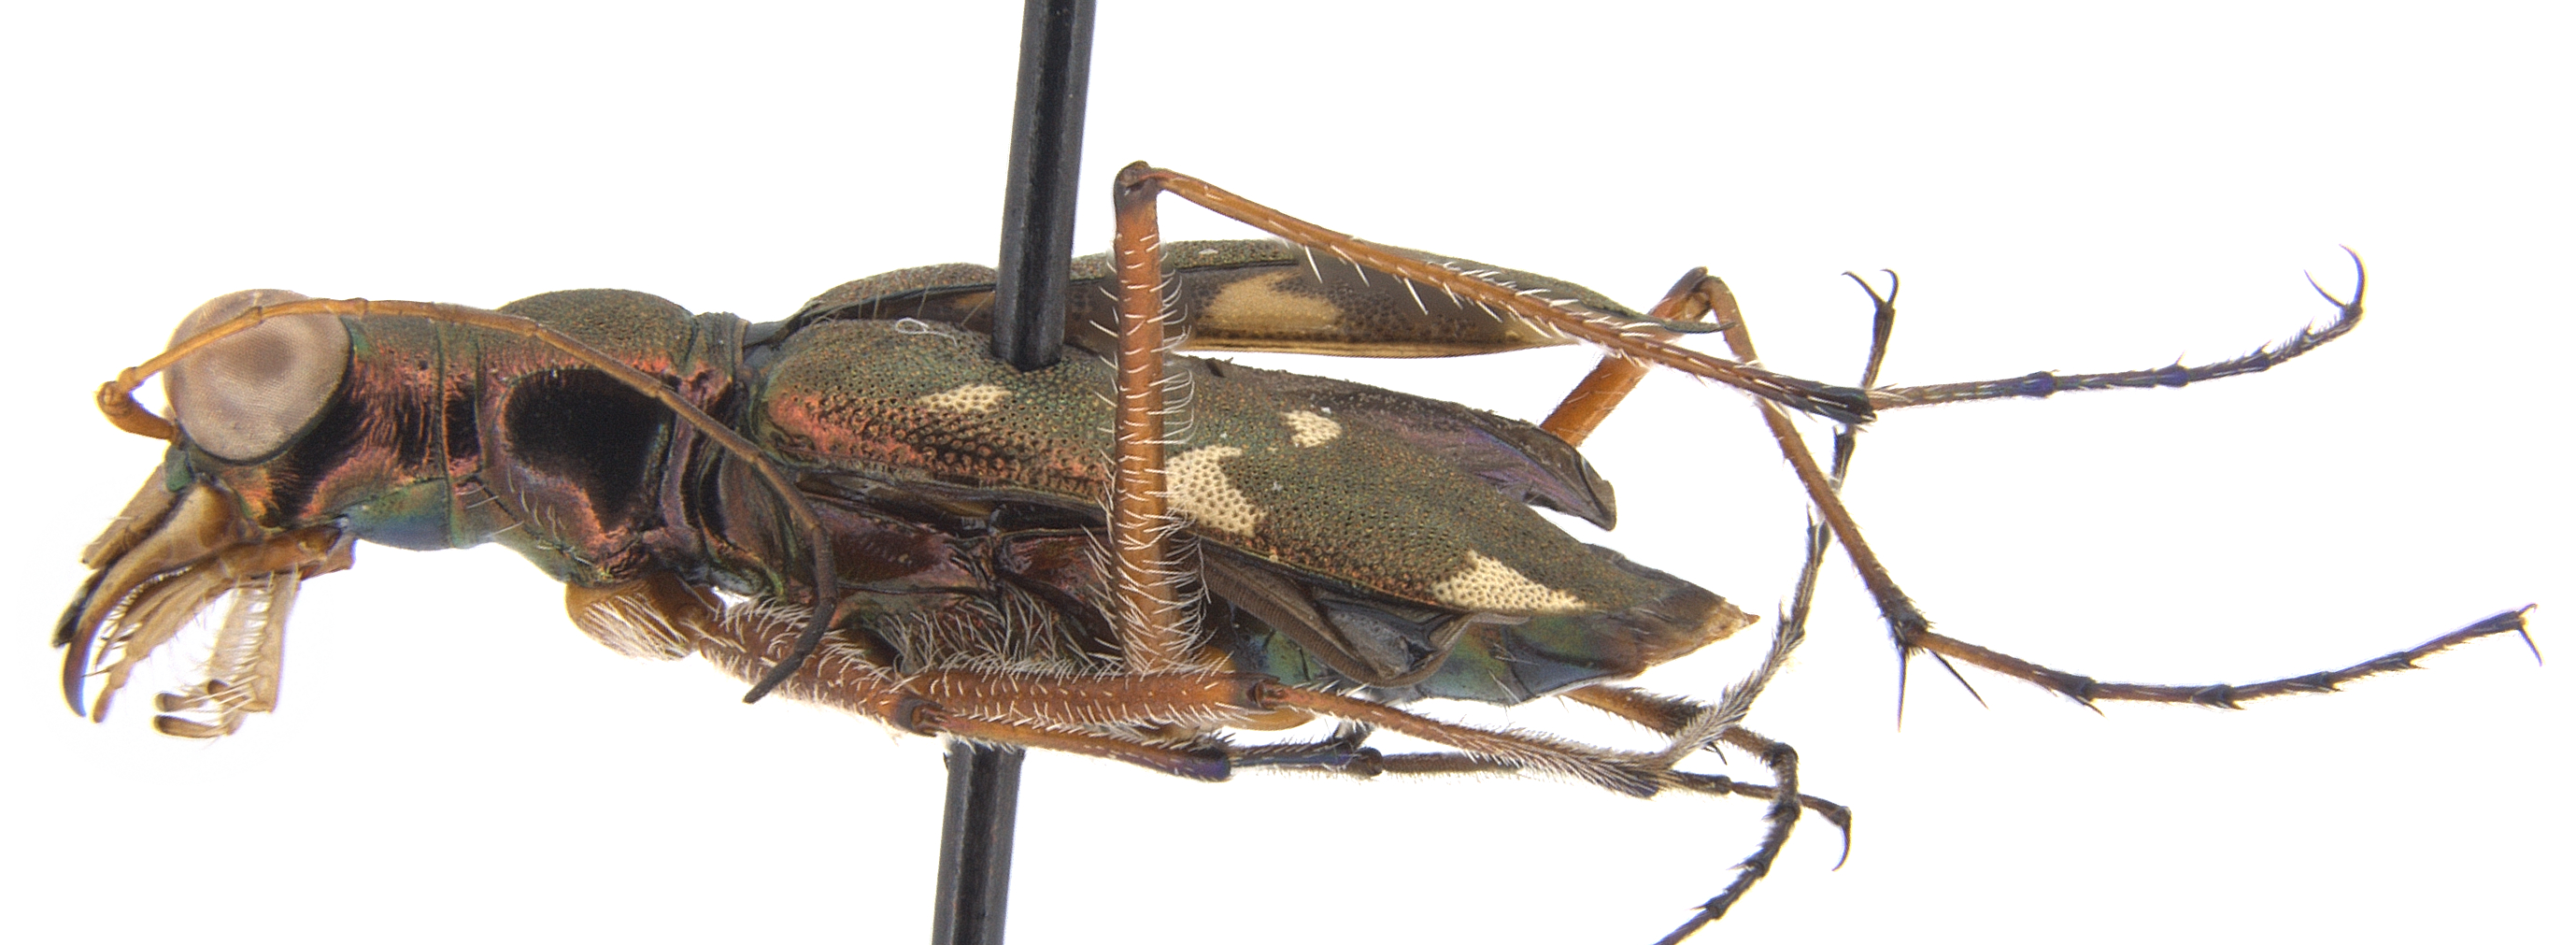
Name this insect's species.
Pentacomia chrysamma
